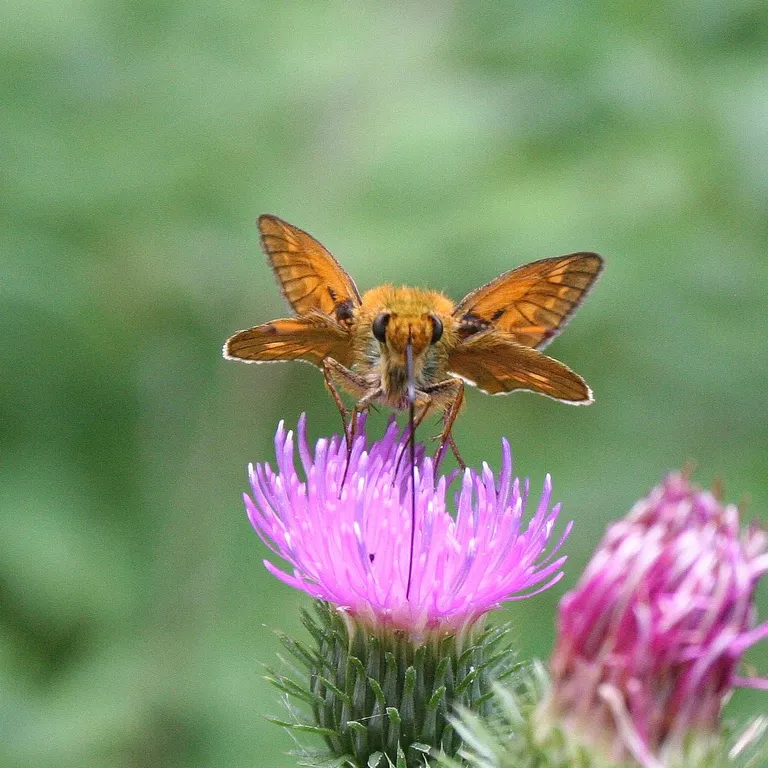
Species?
Ochlodes sylvanus (also Ochlodes venata)
